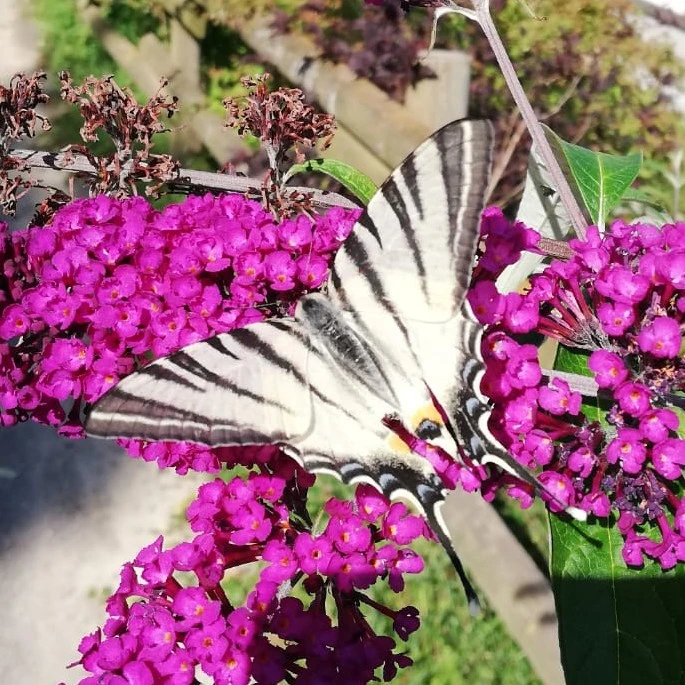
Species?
Iphiclides podalirius
